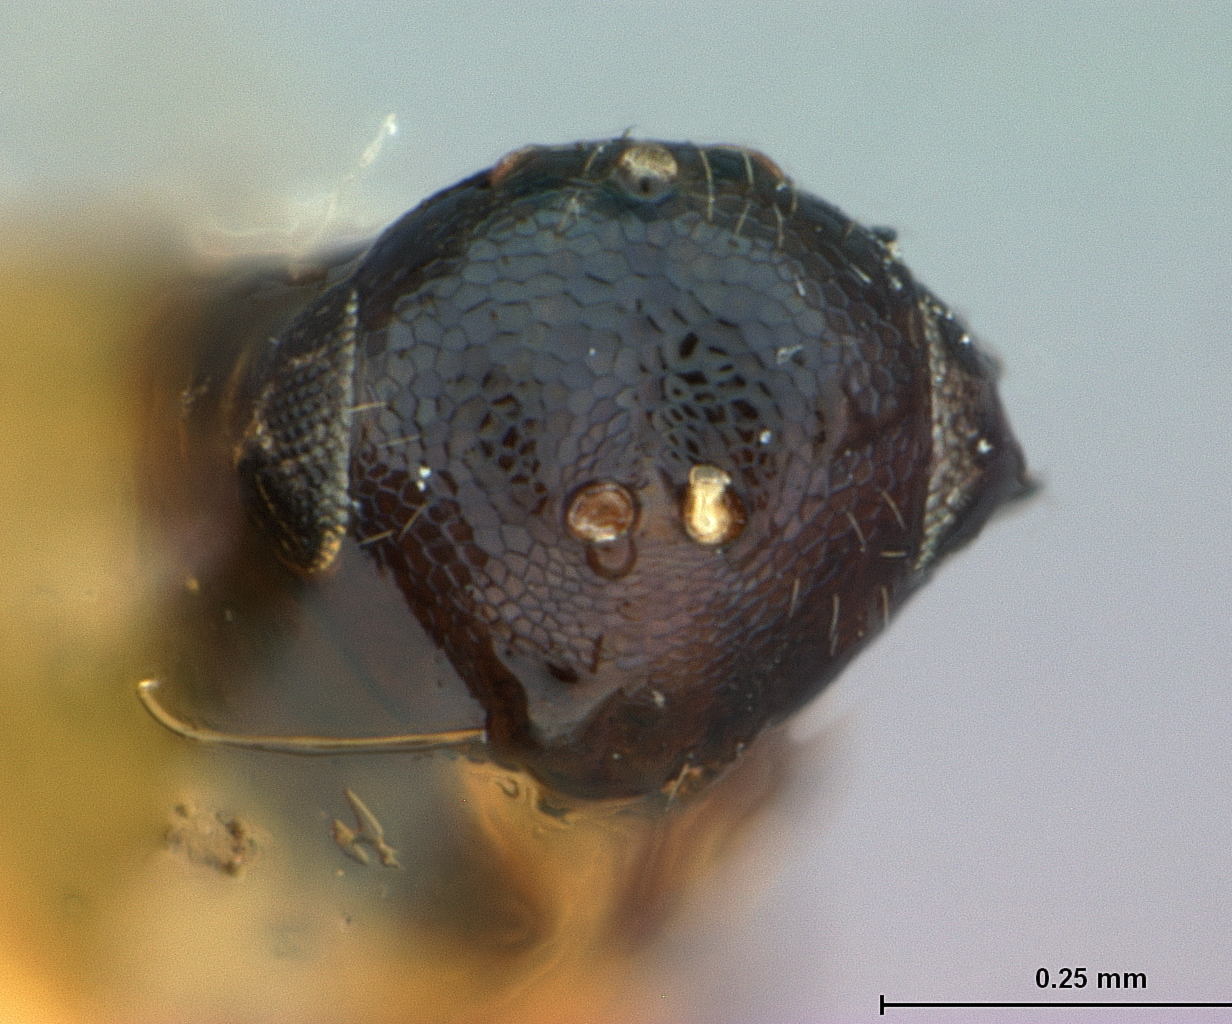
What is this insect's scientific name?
Endomychobius flavipes
